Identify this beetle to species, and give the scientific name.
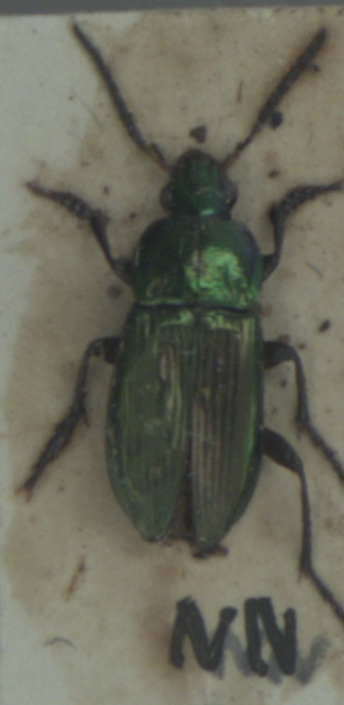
Poecilus versicolor
